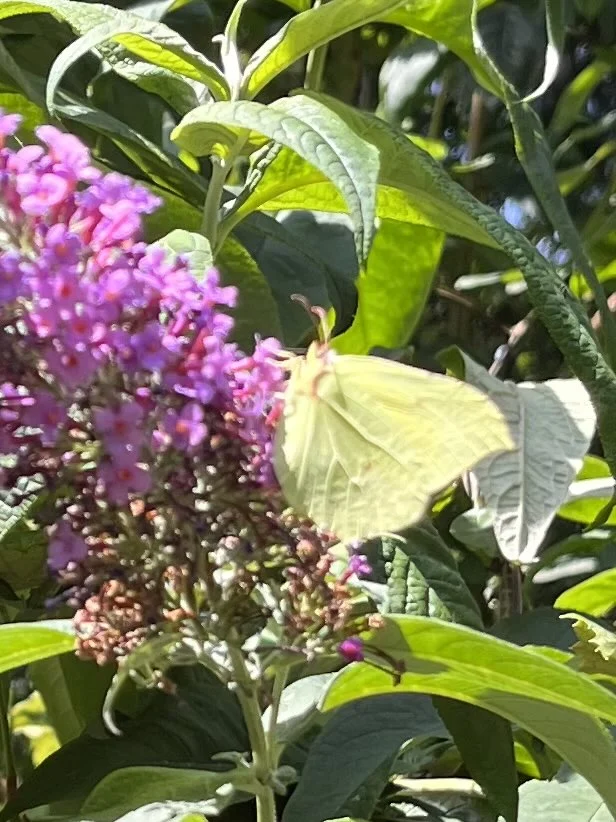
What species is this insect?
Gonepteryx rhamni
